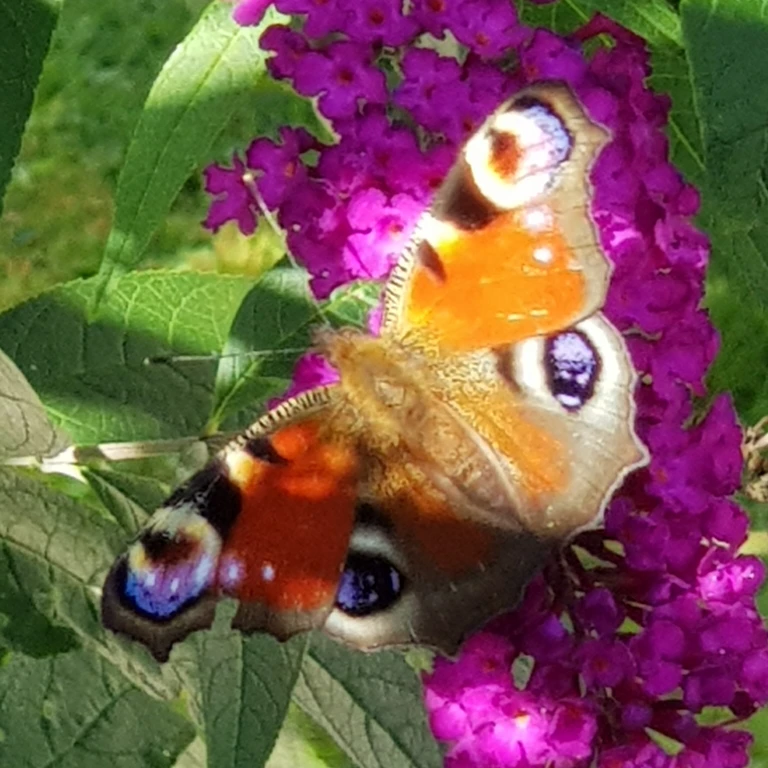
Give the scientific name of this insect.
Aglais io
